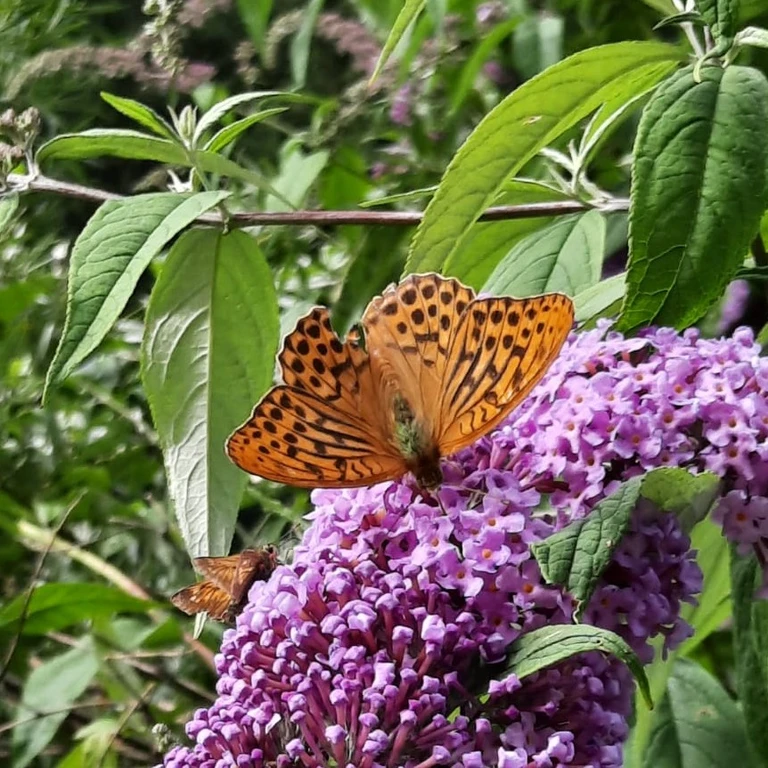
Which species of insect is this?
Argynnis paphia
